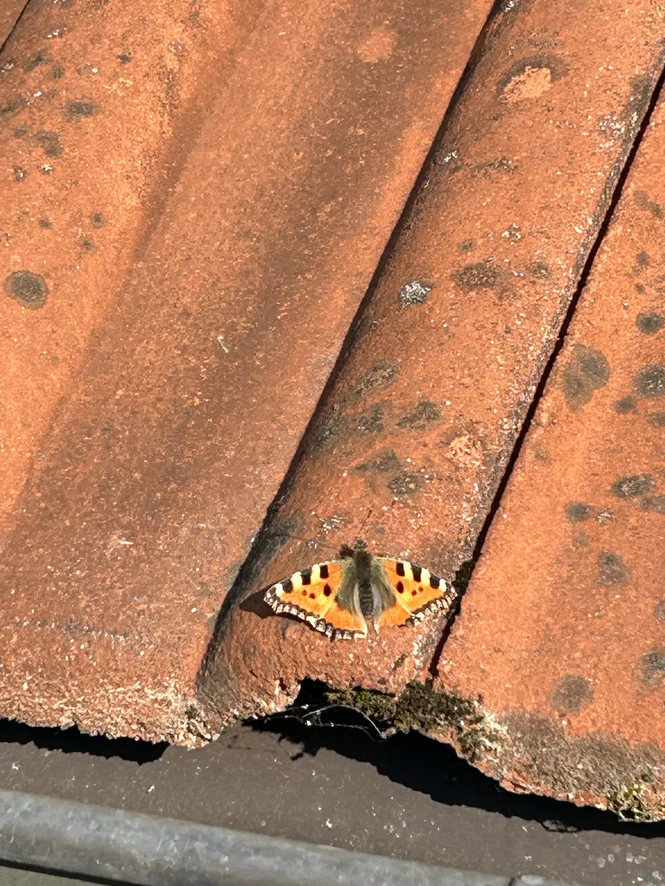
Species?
Aglais urticae
